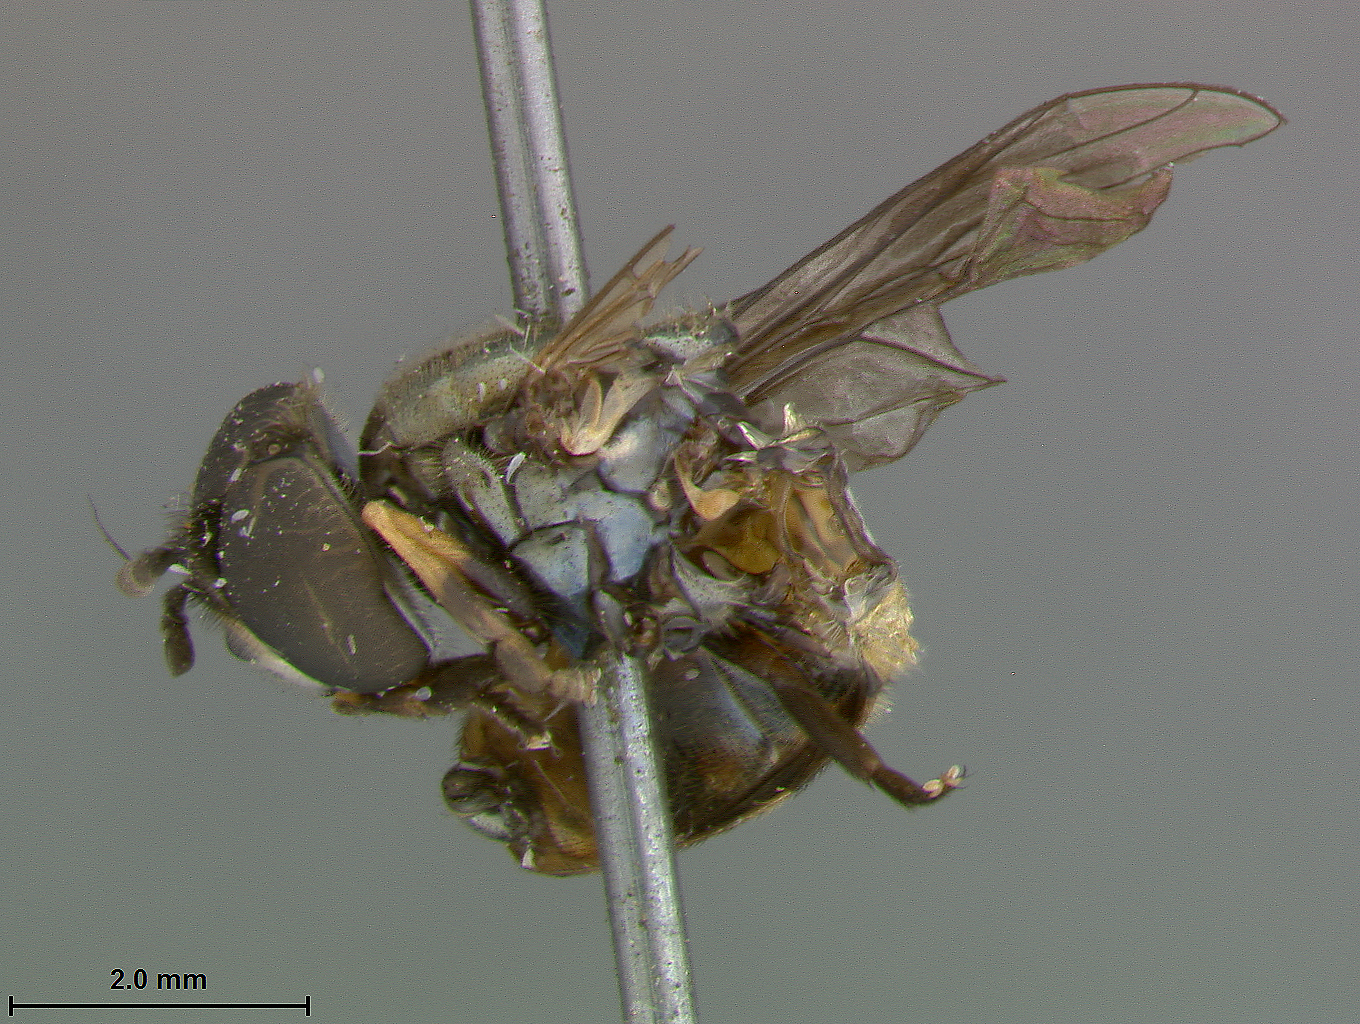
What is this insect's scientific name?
Pyrophaena apicauda
